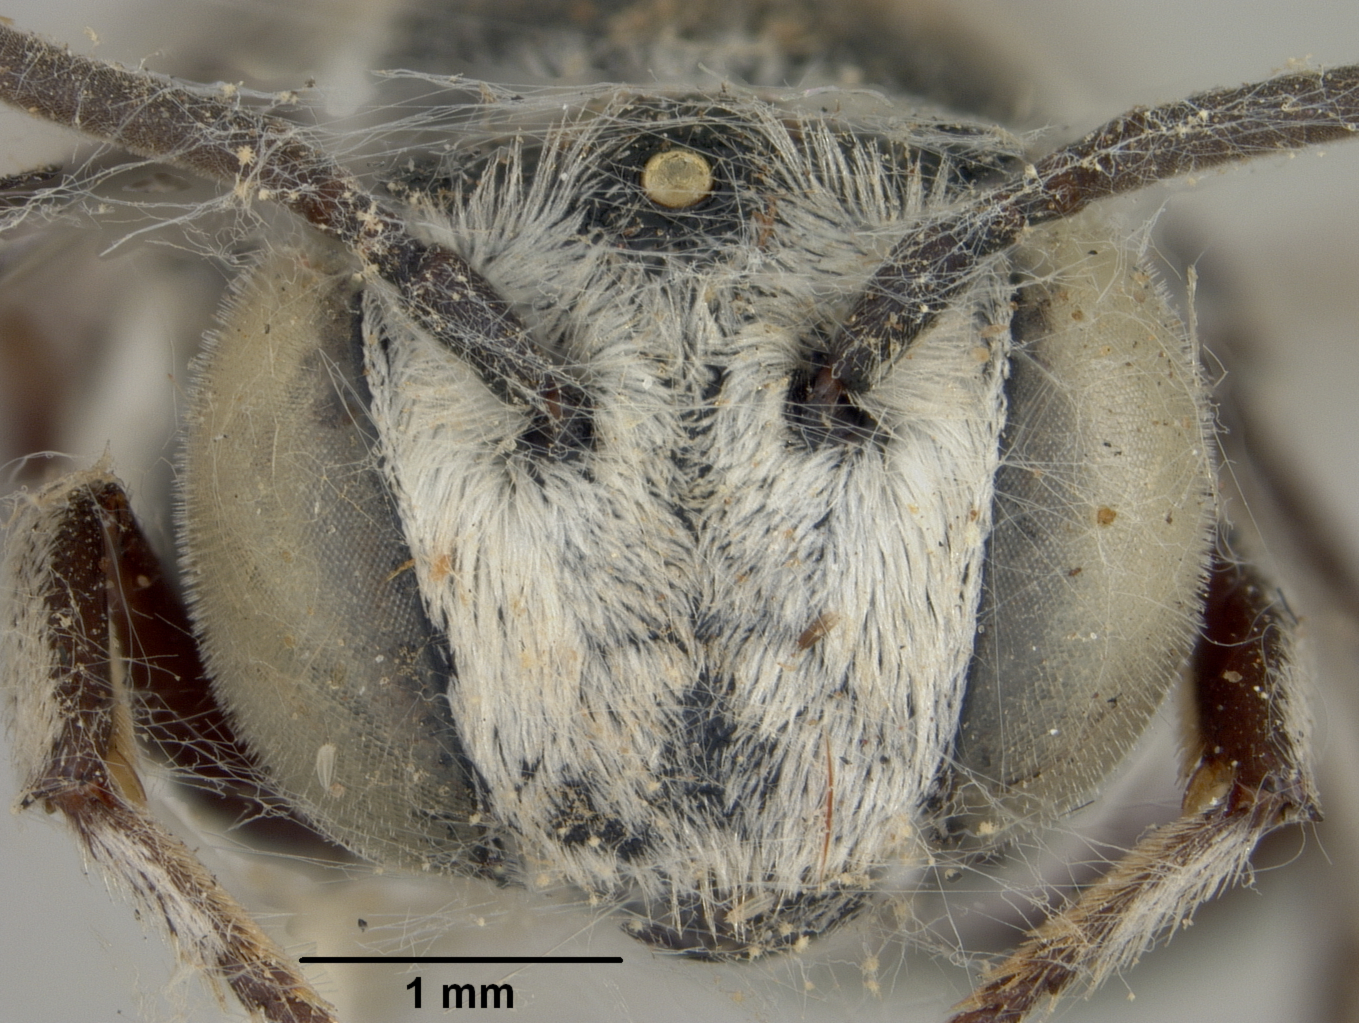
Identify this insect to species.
Coelioxys froggatti
